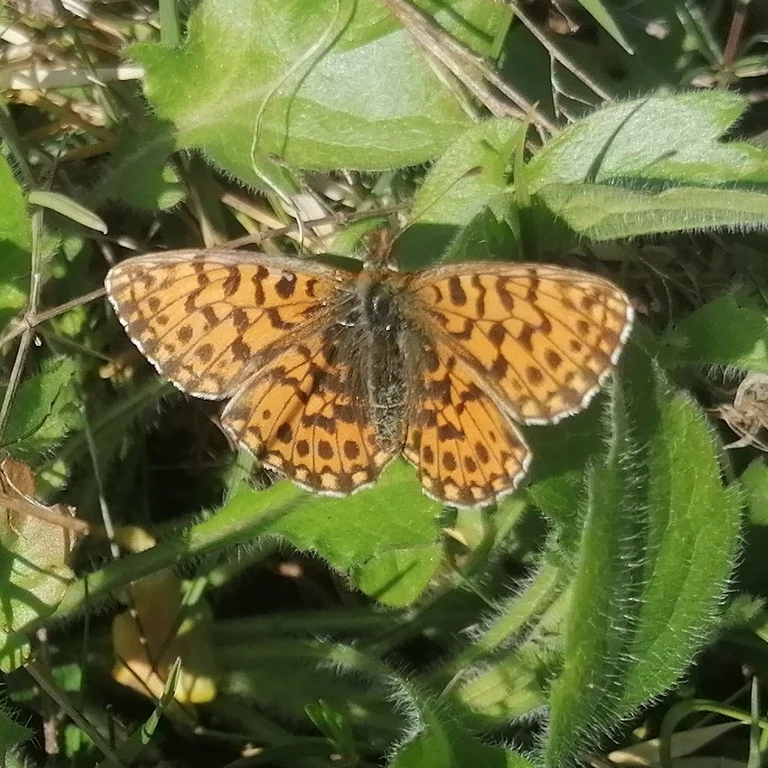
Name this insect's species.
Boloria dia
